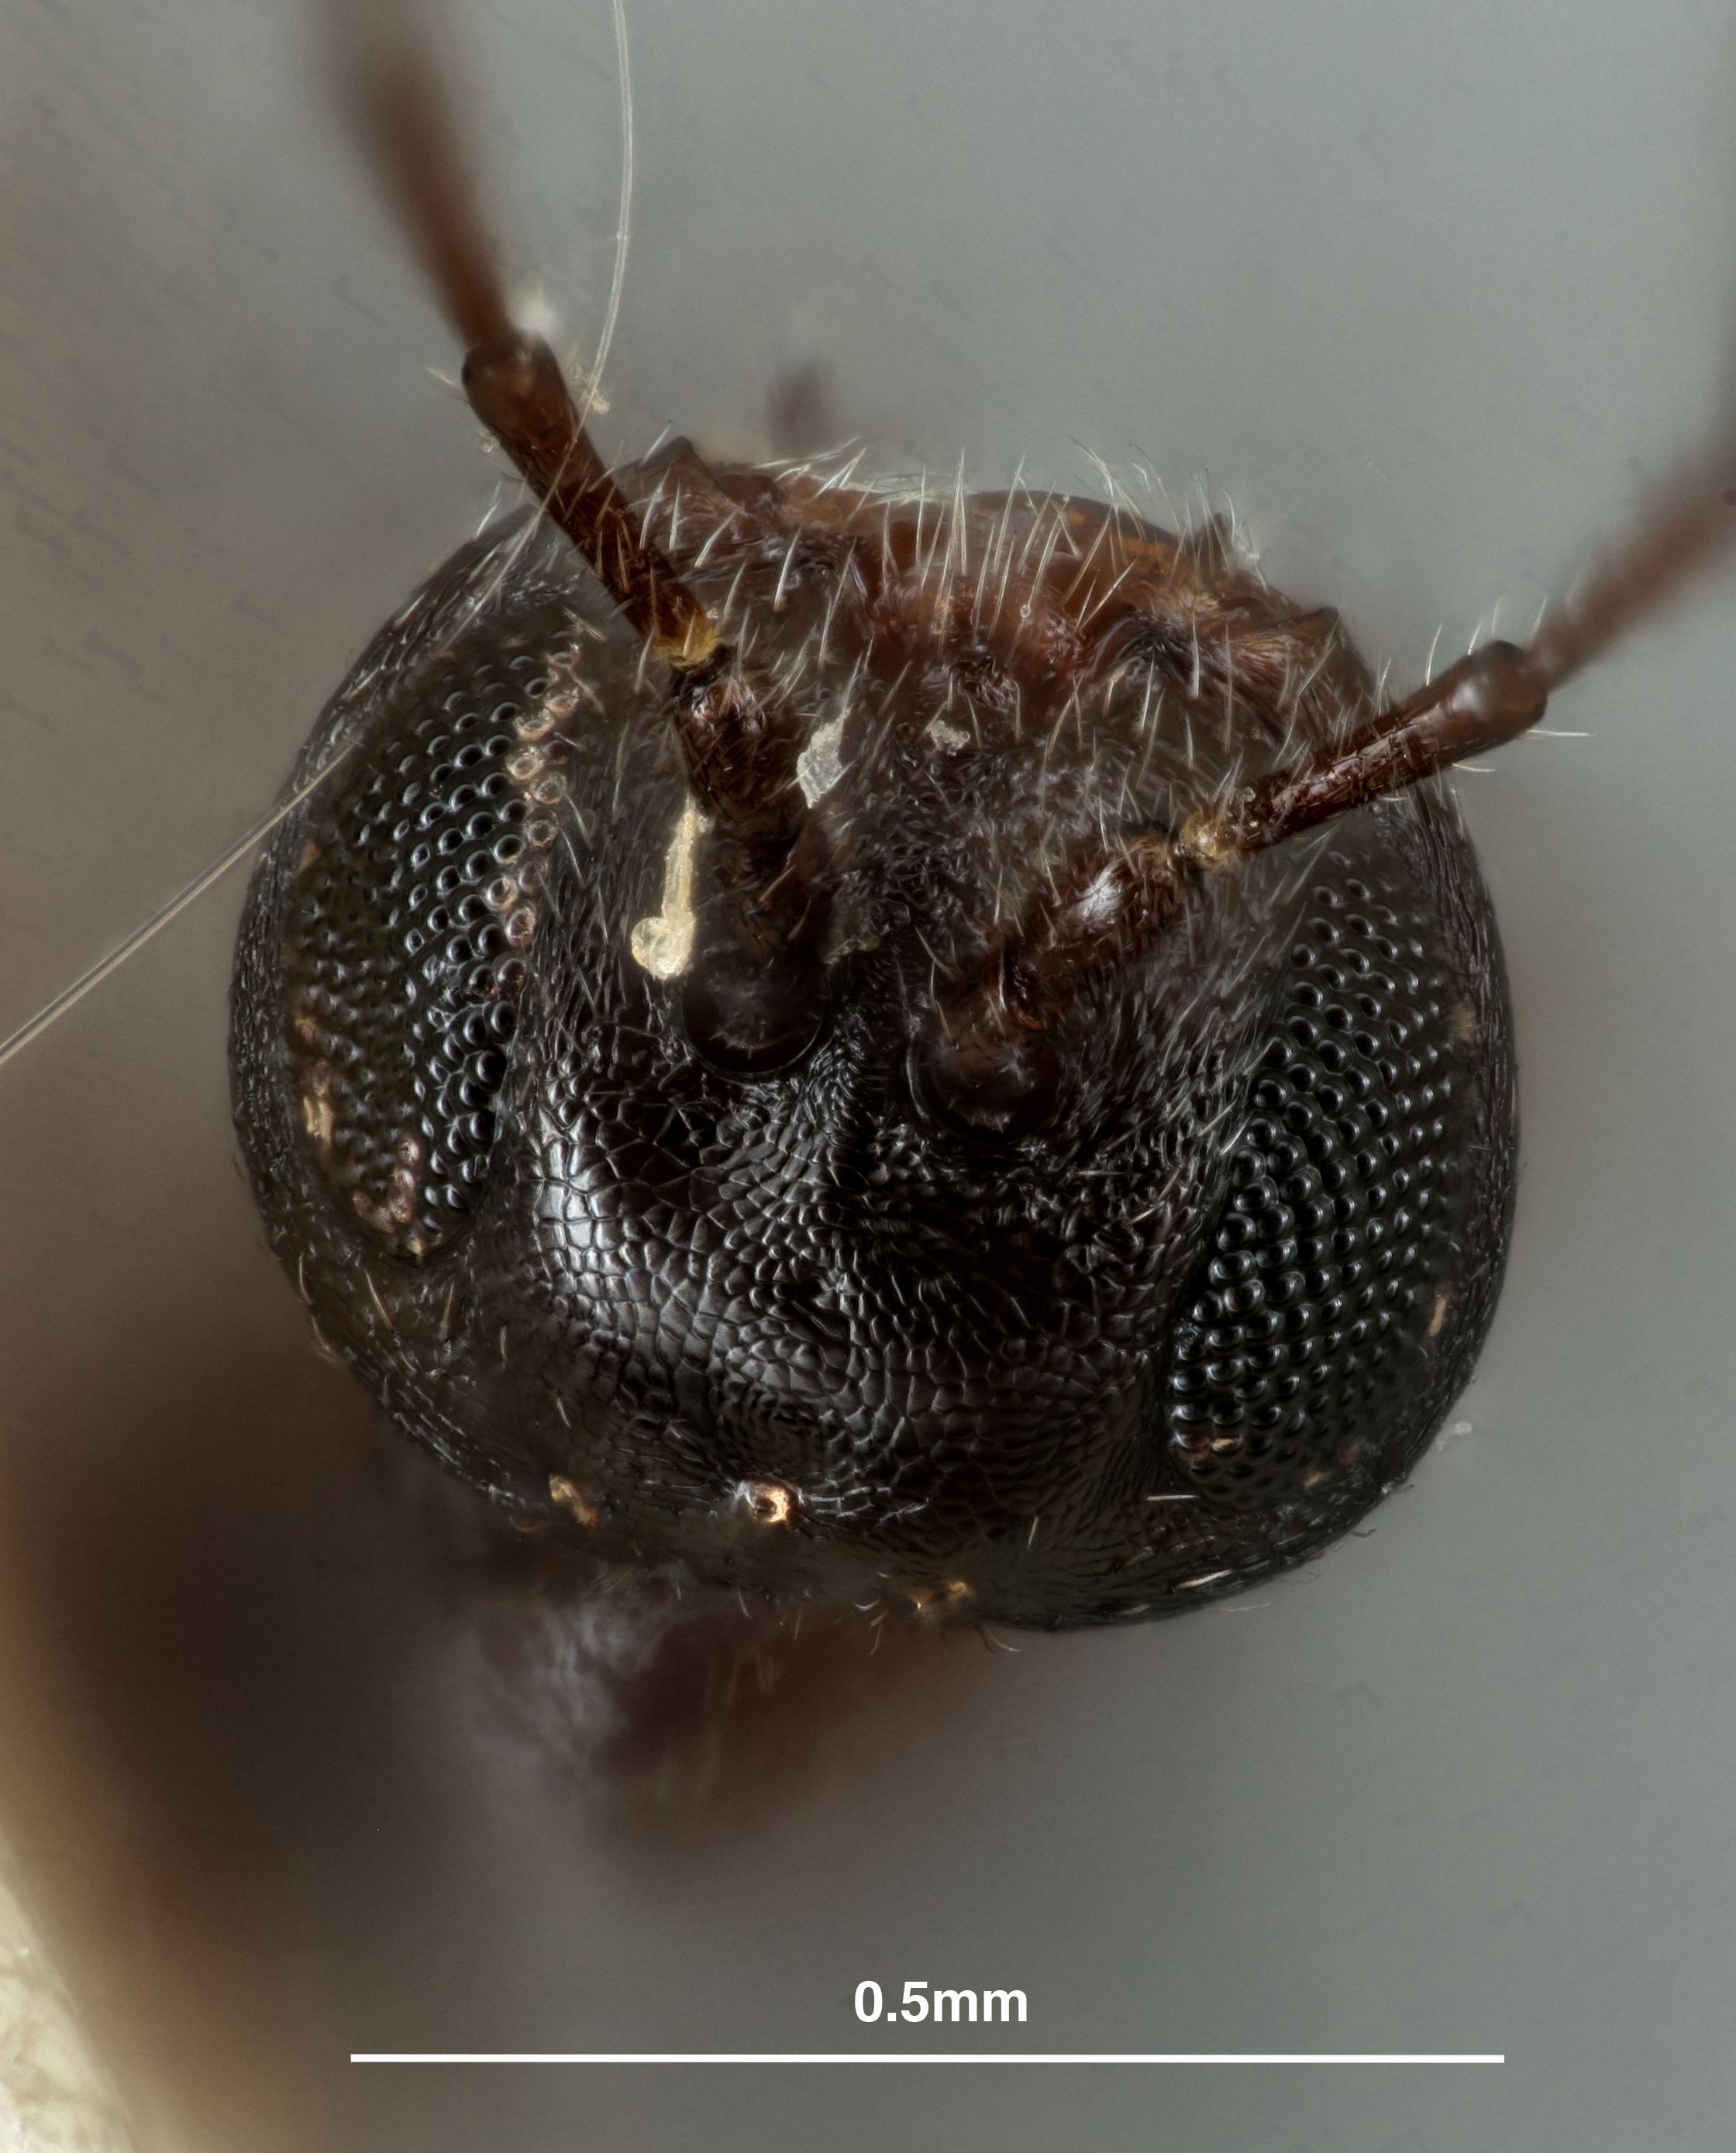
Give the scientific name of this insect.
Euxystotera campanulatum
